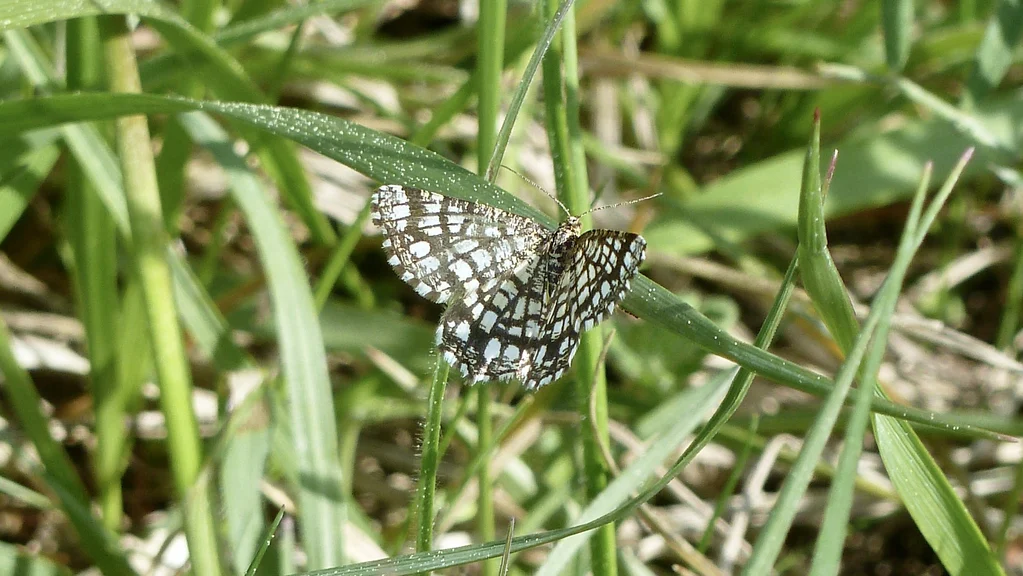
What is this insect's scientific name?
Chiasmia clathrata
